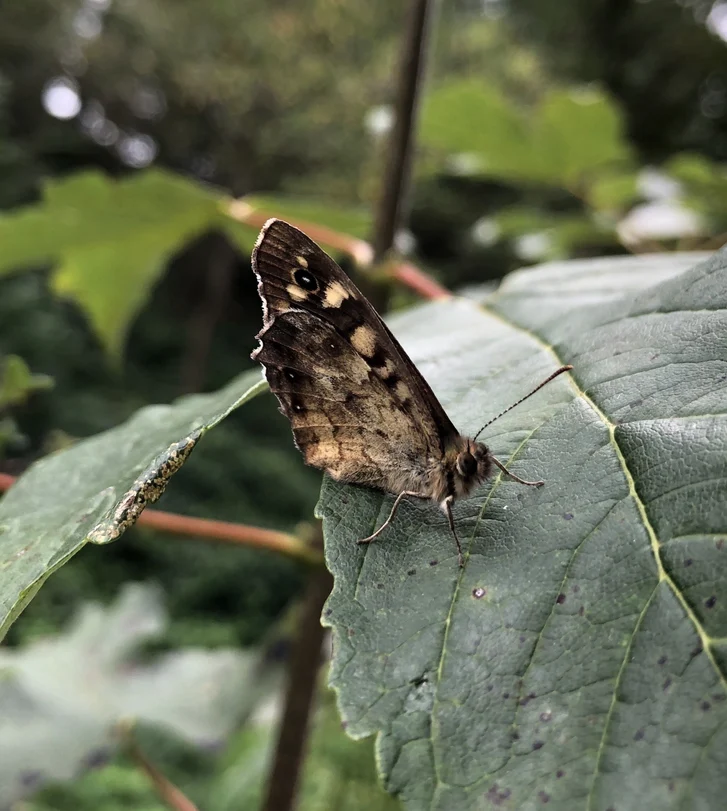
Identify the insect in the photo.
Pararge aegeria
